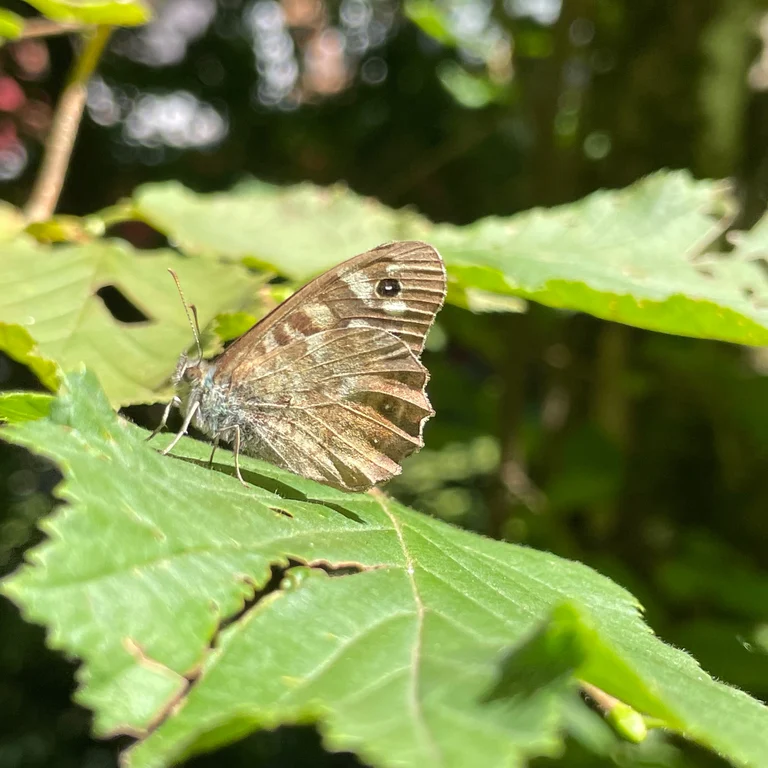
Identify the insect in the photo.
Pararge aegeria
